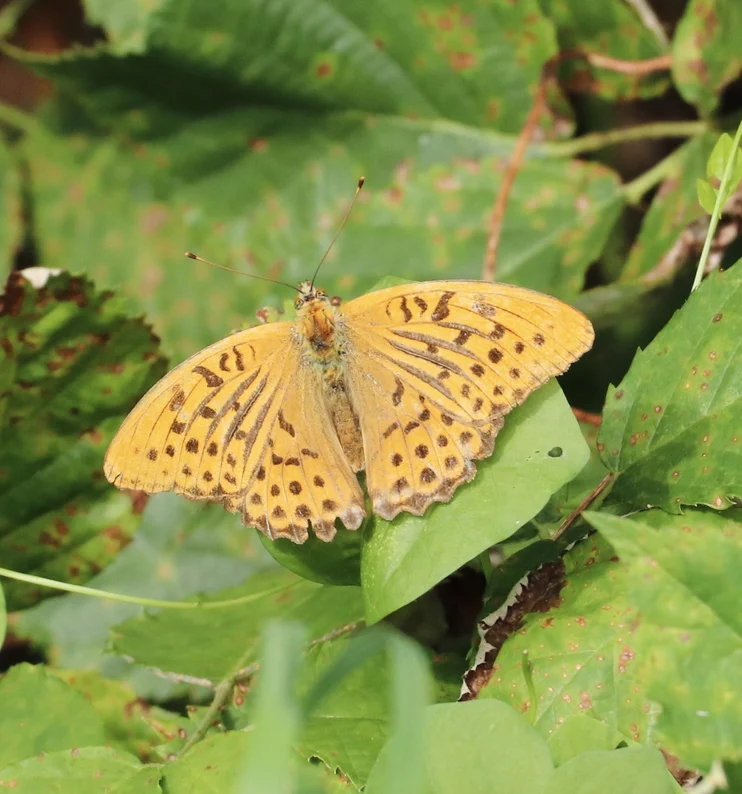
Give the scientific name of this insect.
Argynnis paphia
